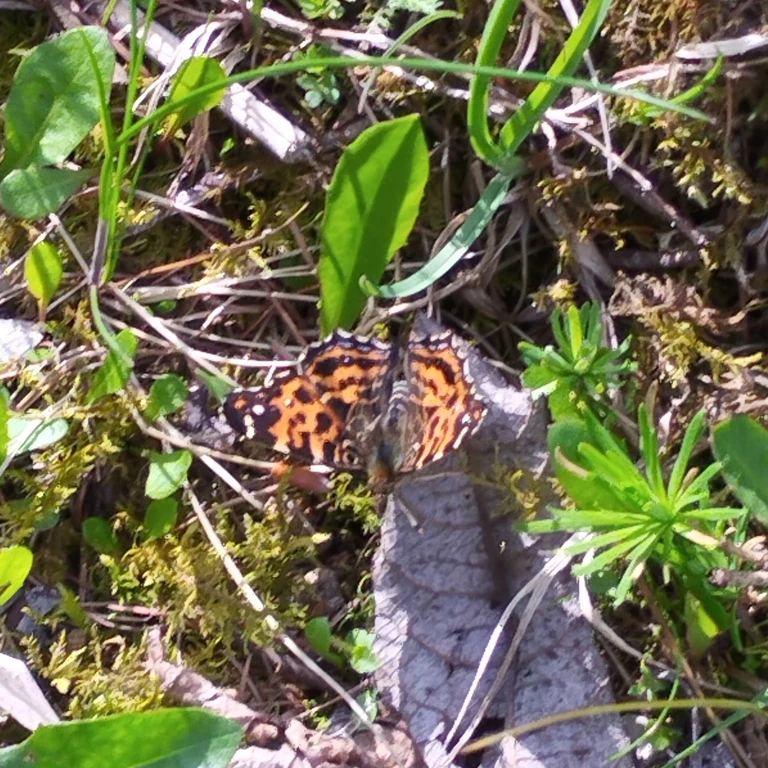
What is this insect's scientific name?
Araschnia levana
